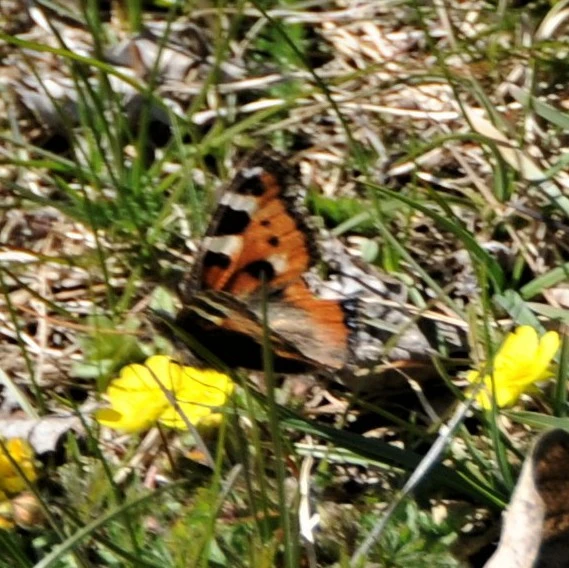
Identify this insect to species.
Aglais urticae
